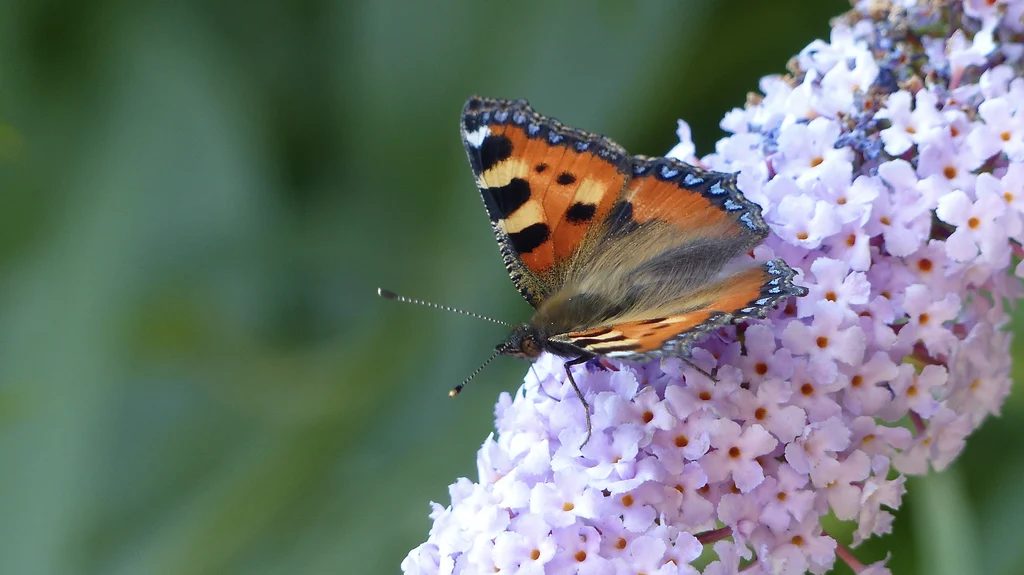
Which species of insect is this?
Aglais urticae
